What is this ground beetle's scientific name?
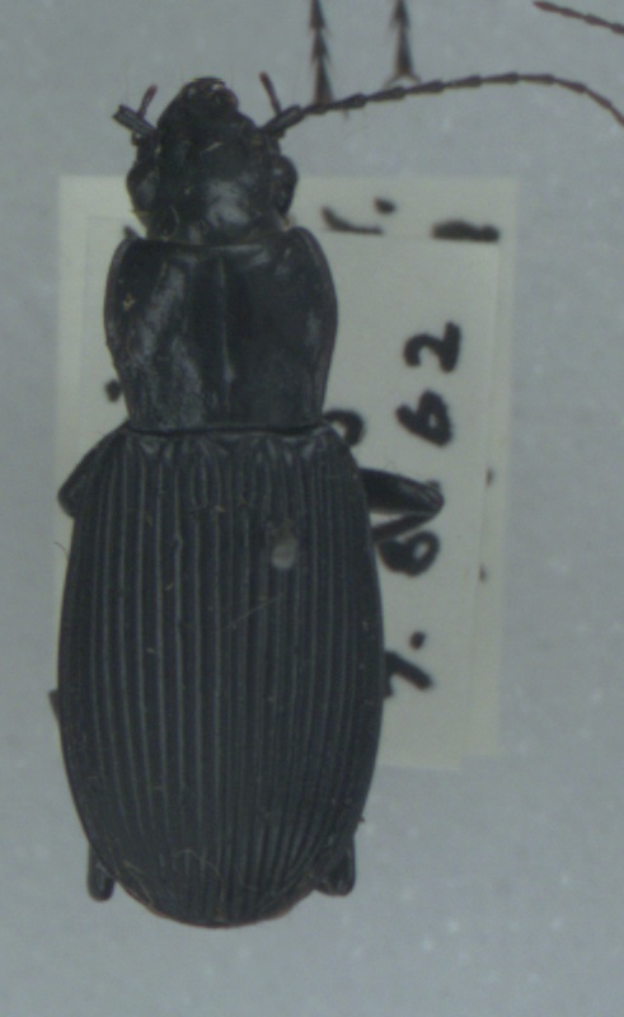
Pterostichus niger
